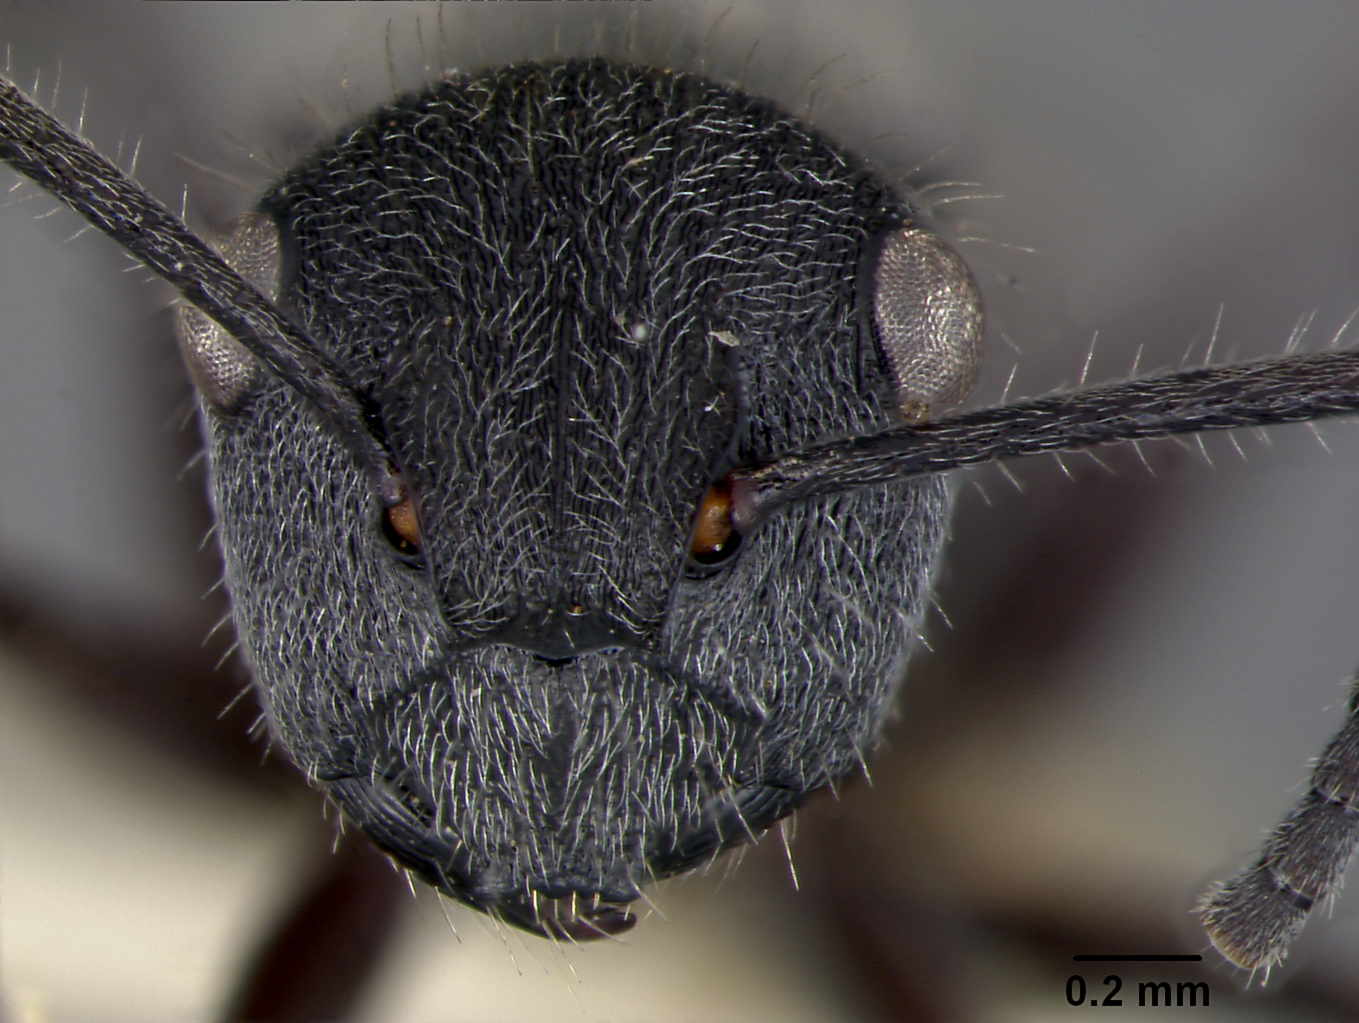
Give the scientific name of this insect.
Polyrhachis rere
